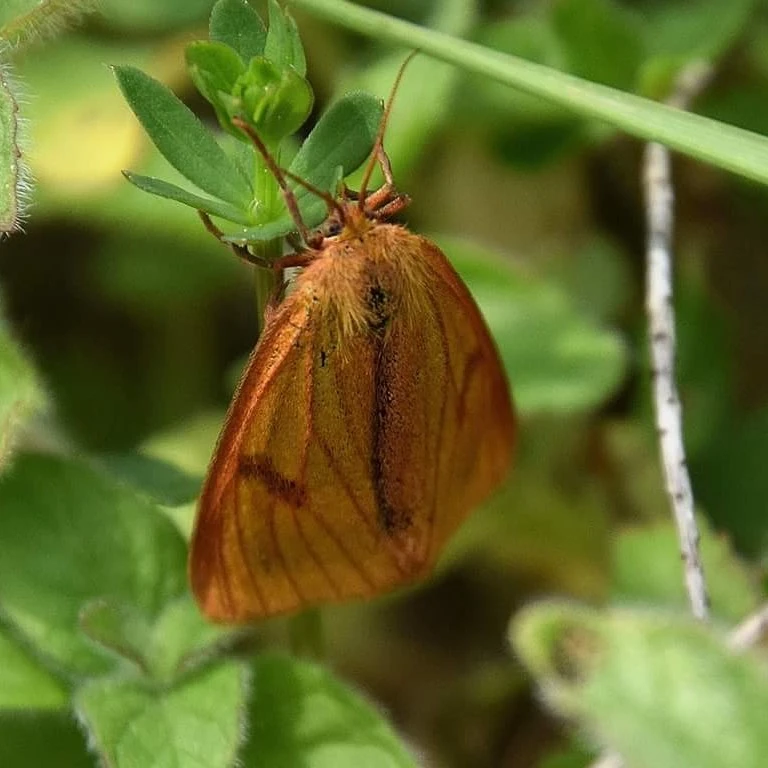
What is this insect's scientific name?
Diacrisia sannio
